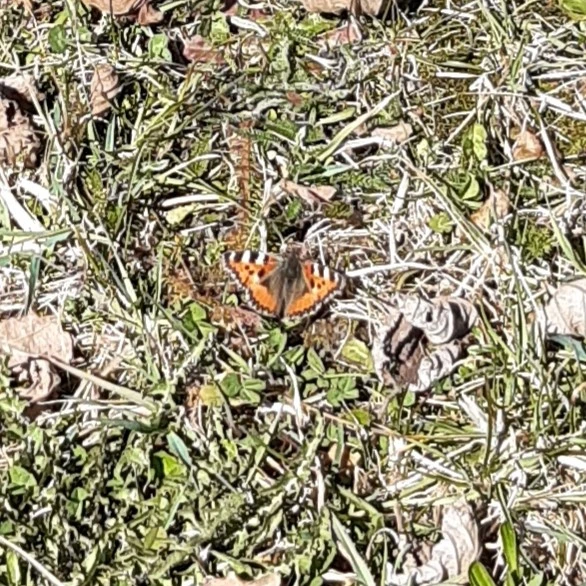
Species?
Aglais urticae
